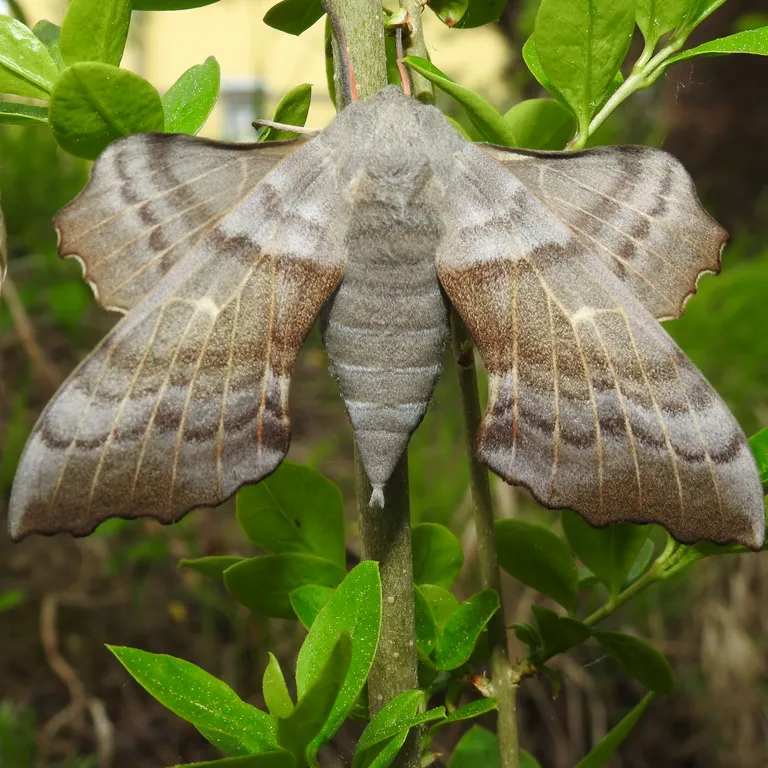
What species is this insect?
Laothoe populi
